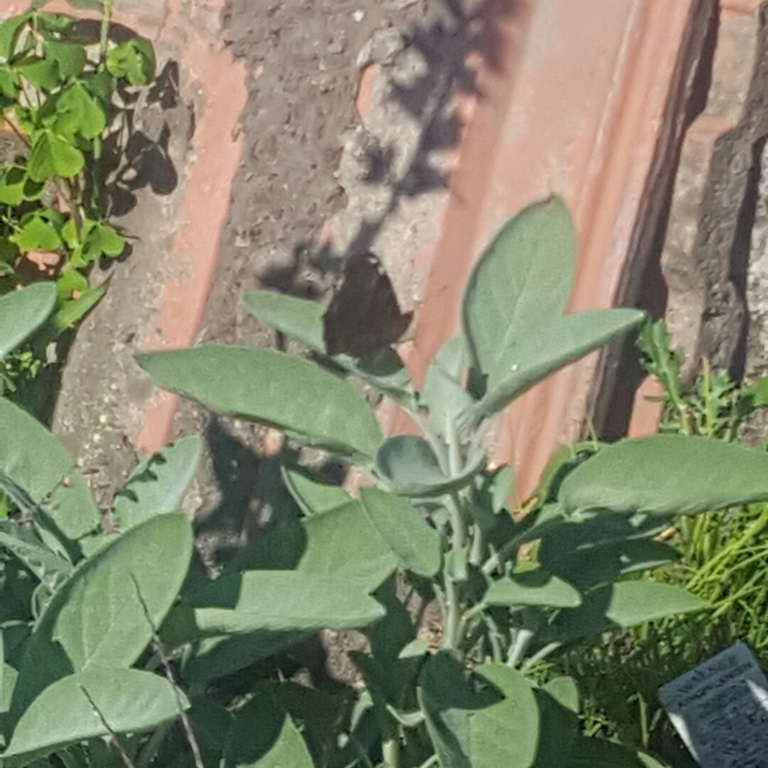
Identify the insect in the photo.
Aglais io
